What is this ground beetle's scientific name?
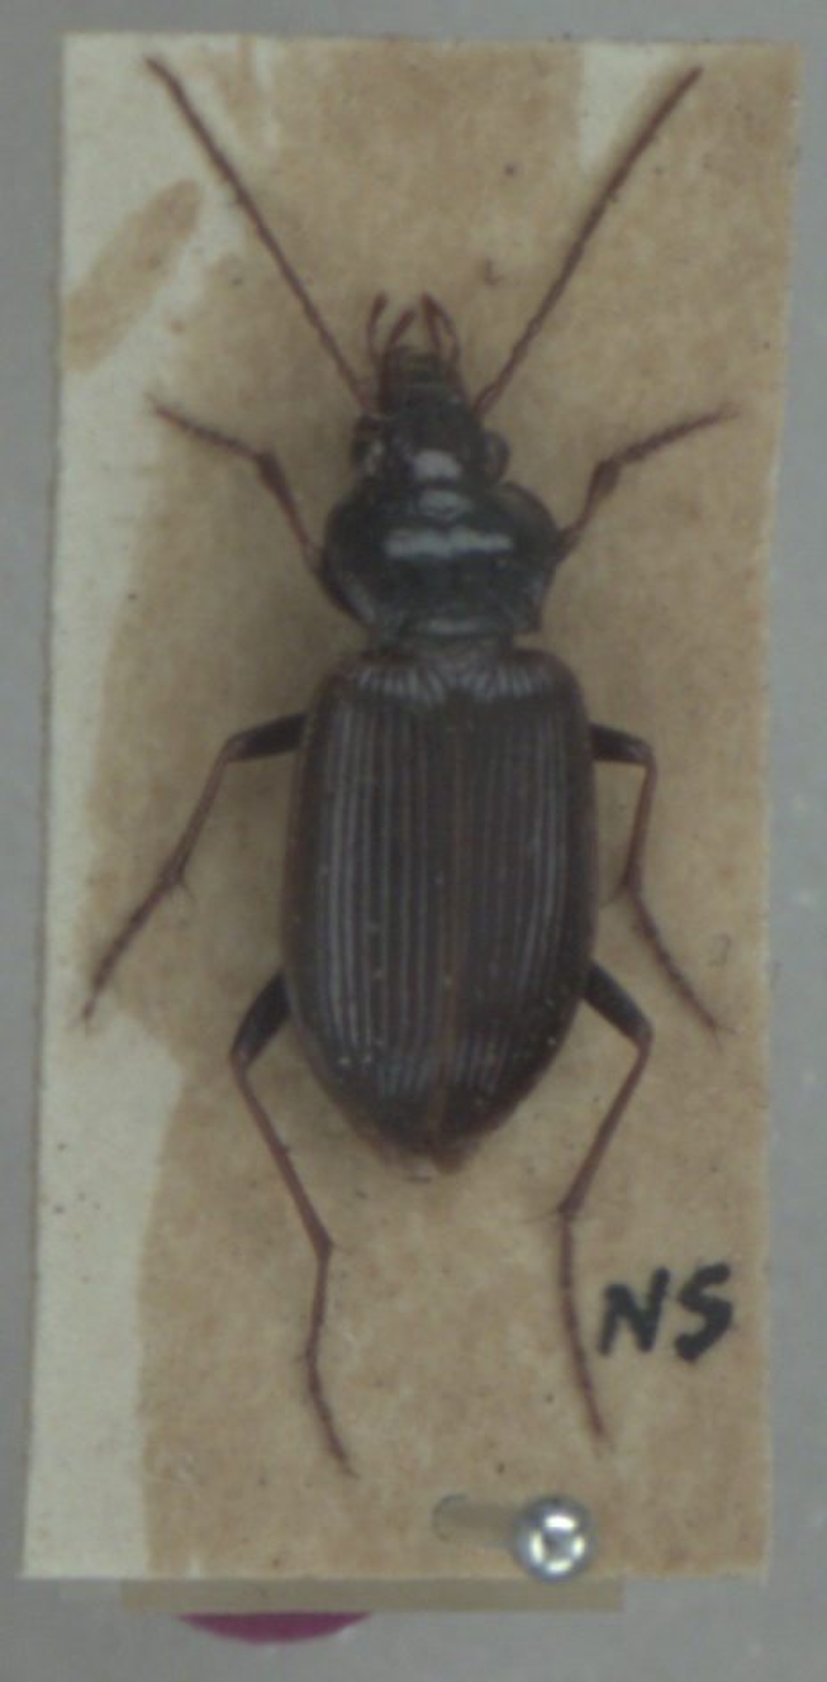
Nebria brevicollis
